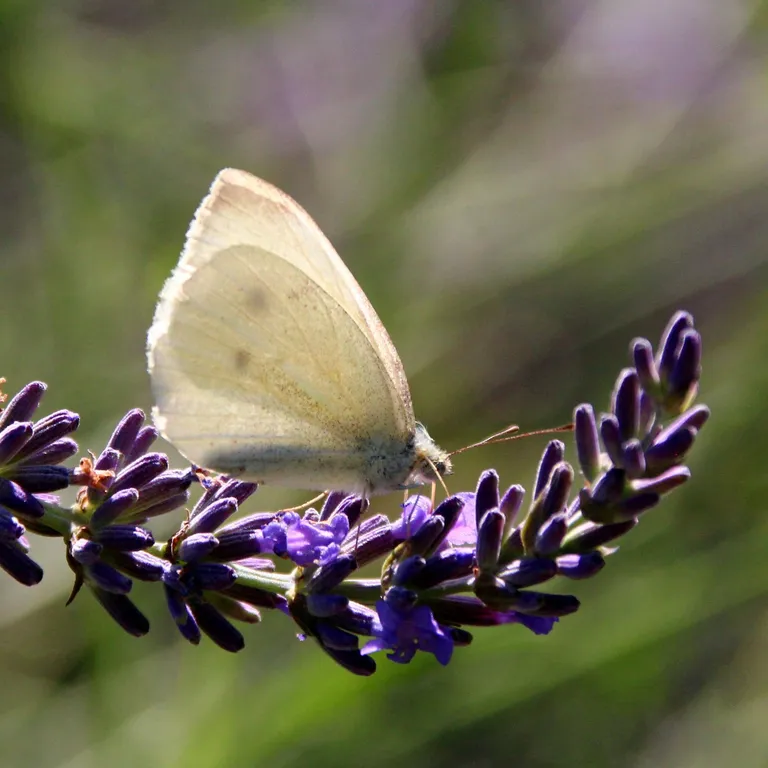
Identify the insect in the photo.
Pieris rapae
